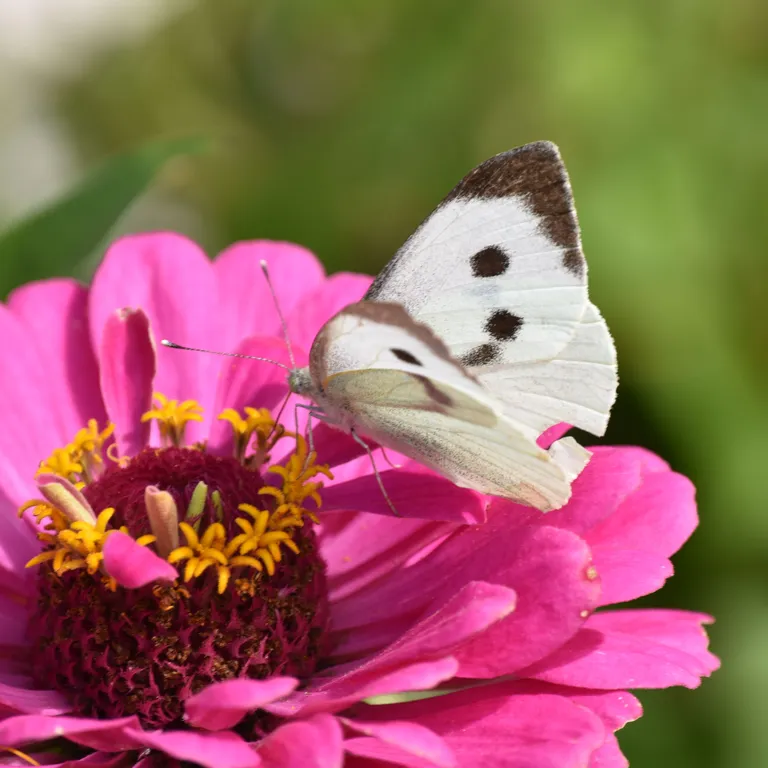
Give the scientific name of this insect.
Pieris brassicae
